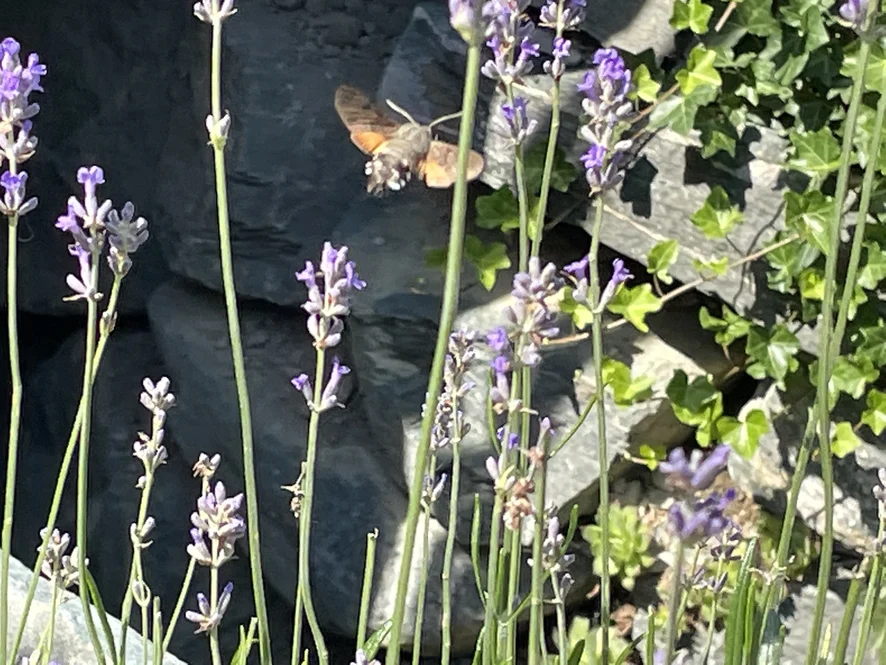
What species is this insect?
Macroglossum stellatarum
